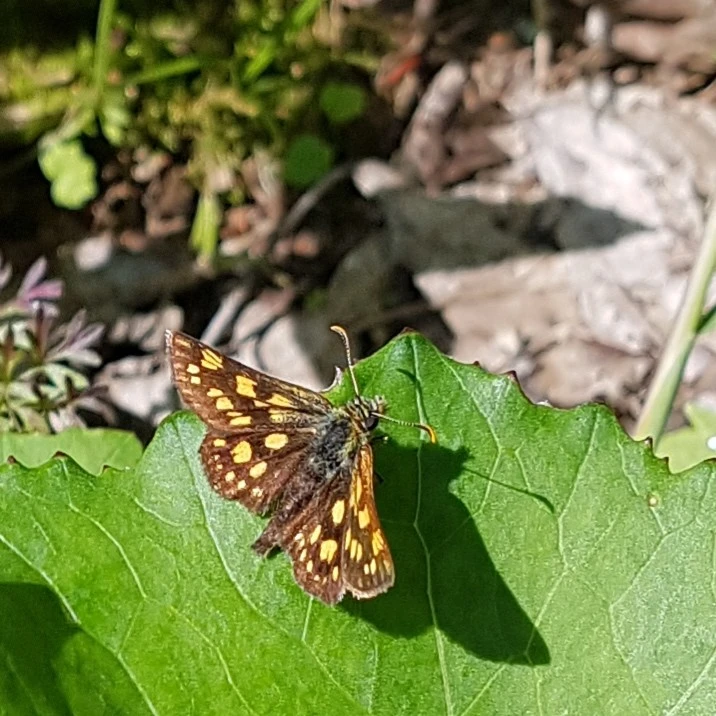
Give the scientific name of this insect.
Carterocephalus palaemon
